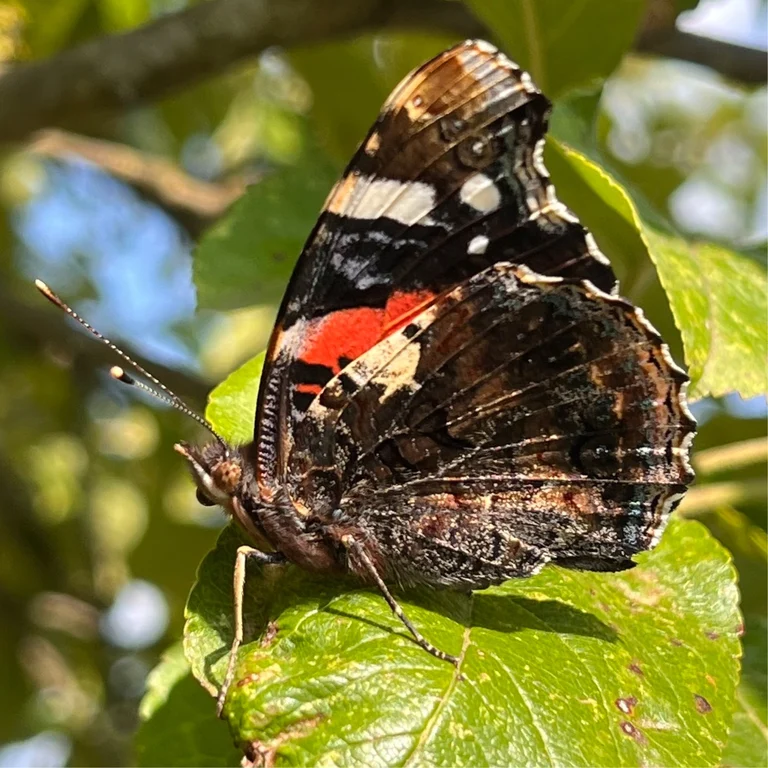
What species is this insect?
Vanessa atalanta
